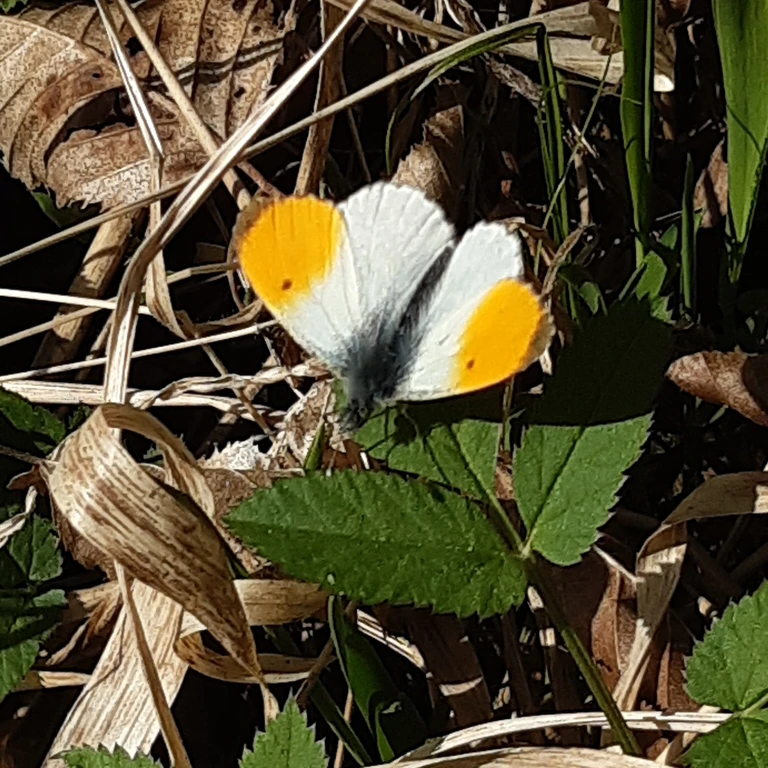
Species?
Anthocharis cardamines
